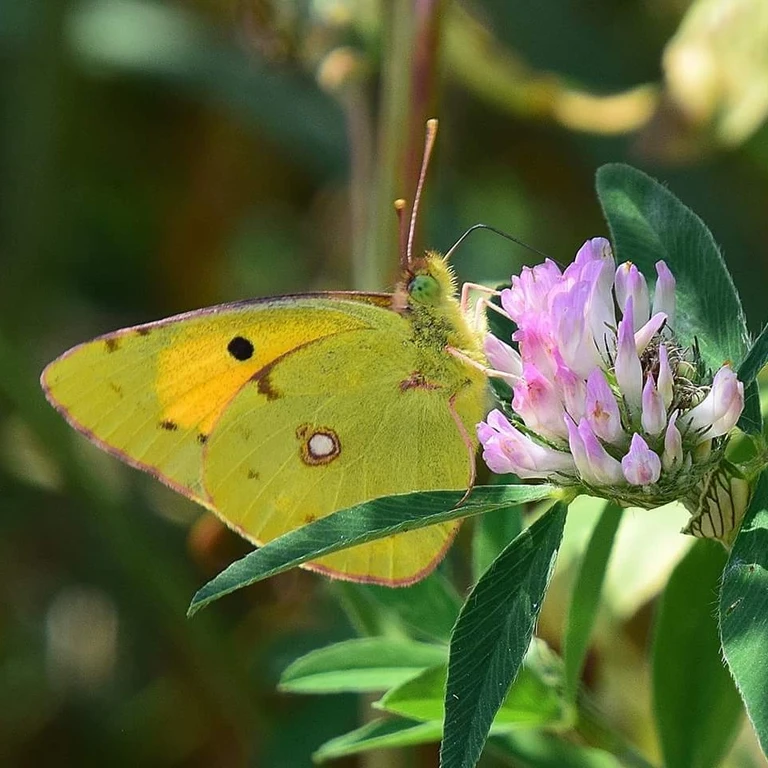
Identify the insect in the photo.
Colias croceus
